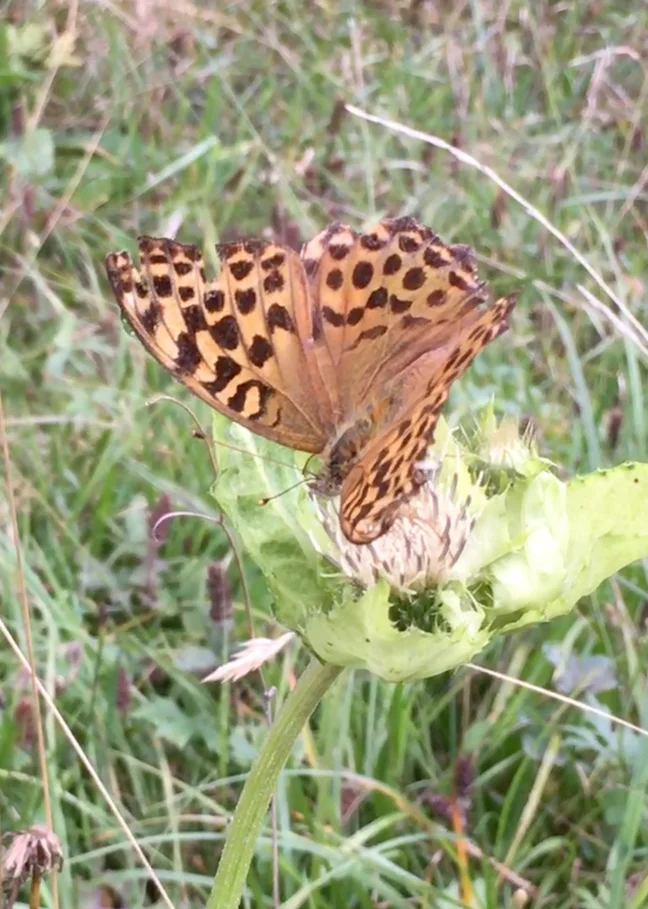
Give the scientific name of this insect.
Argynnis paphia
